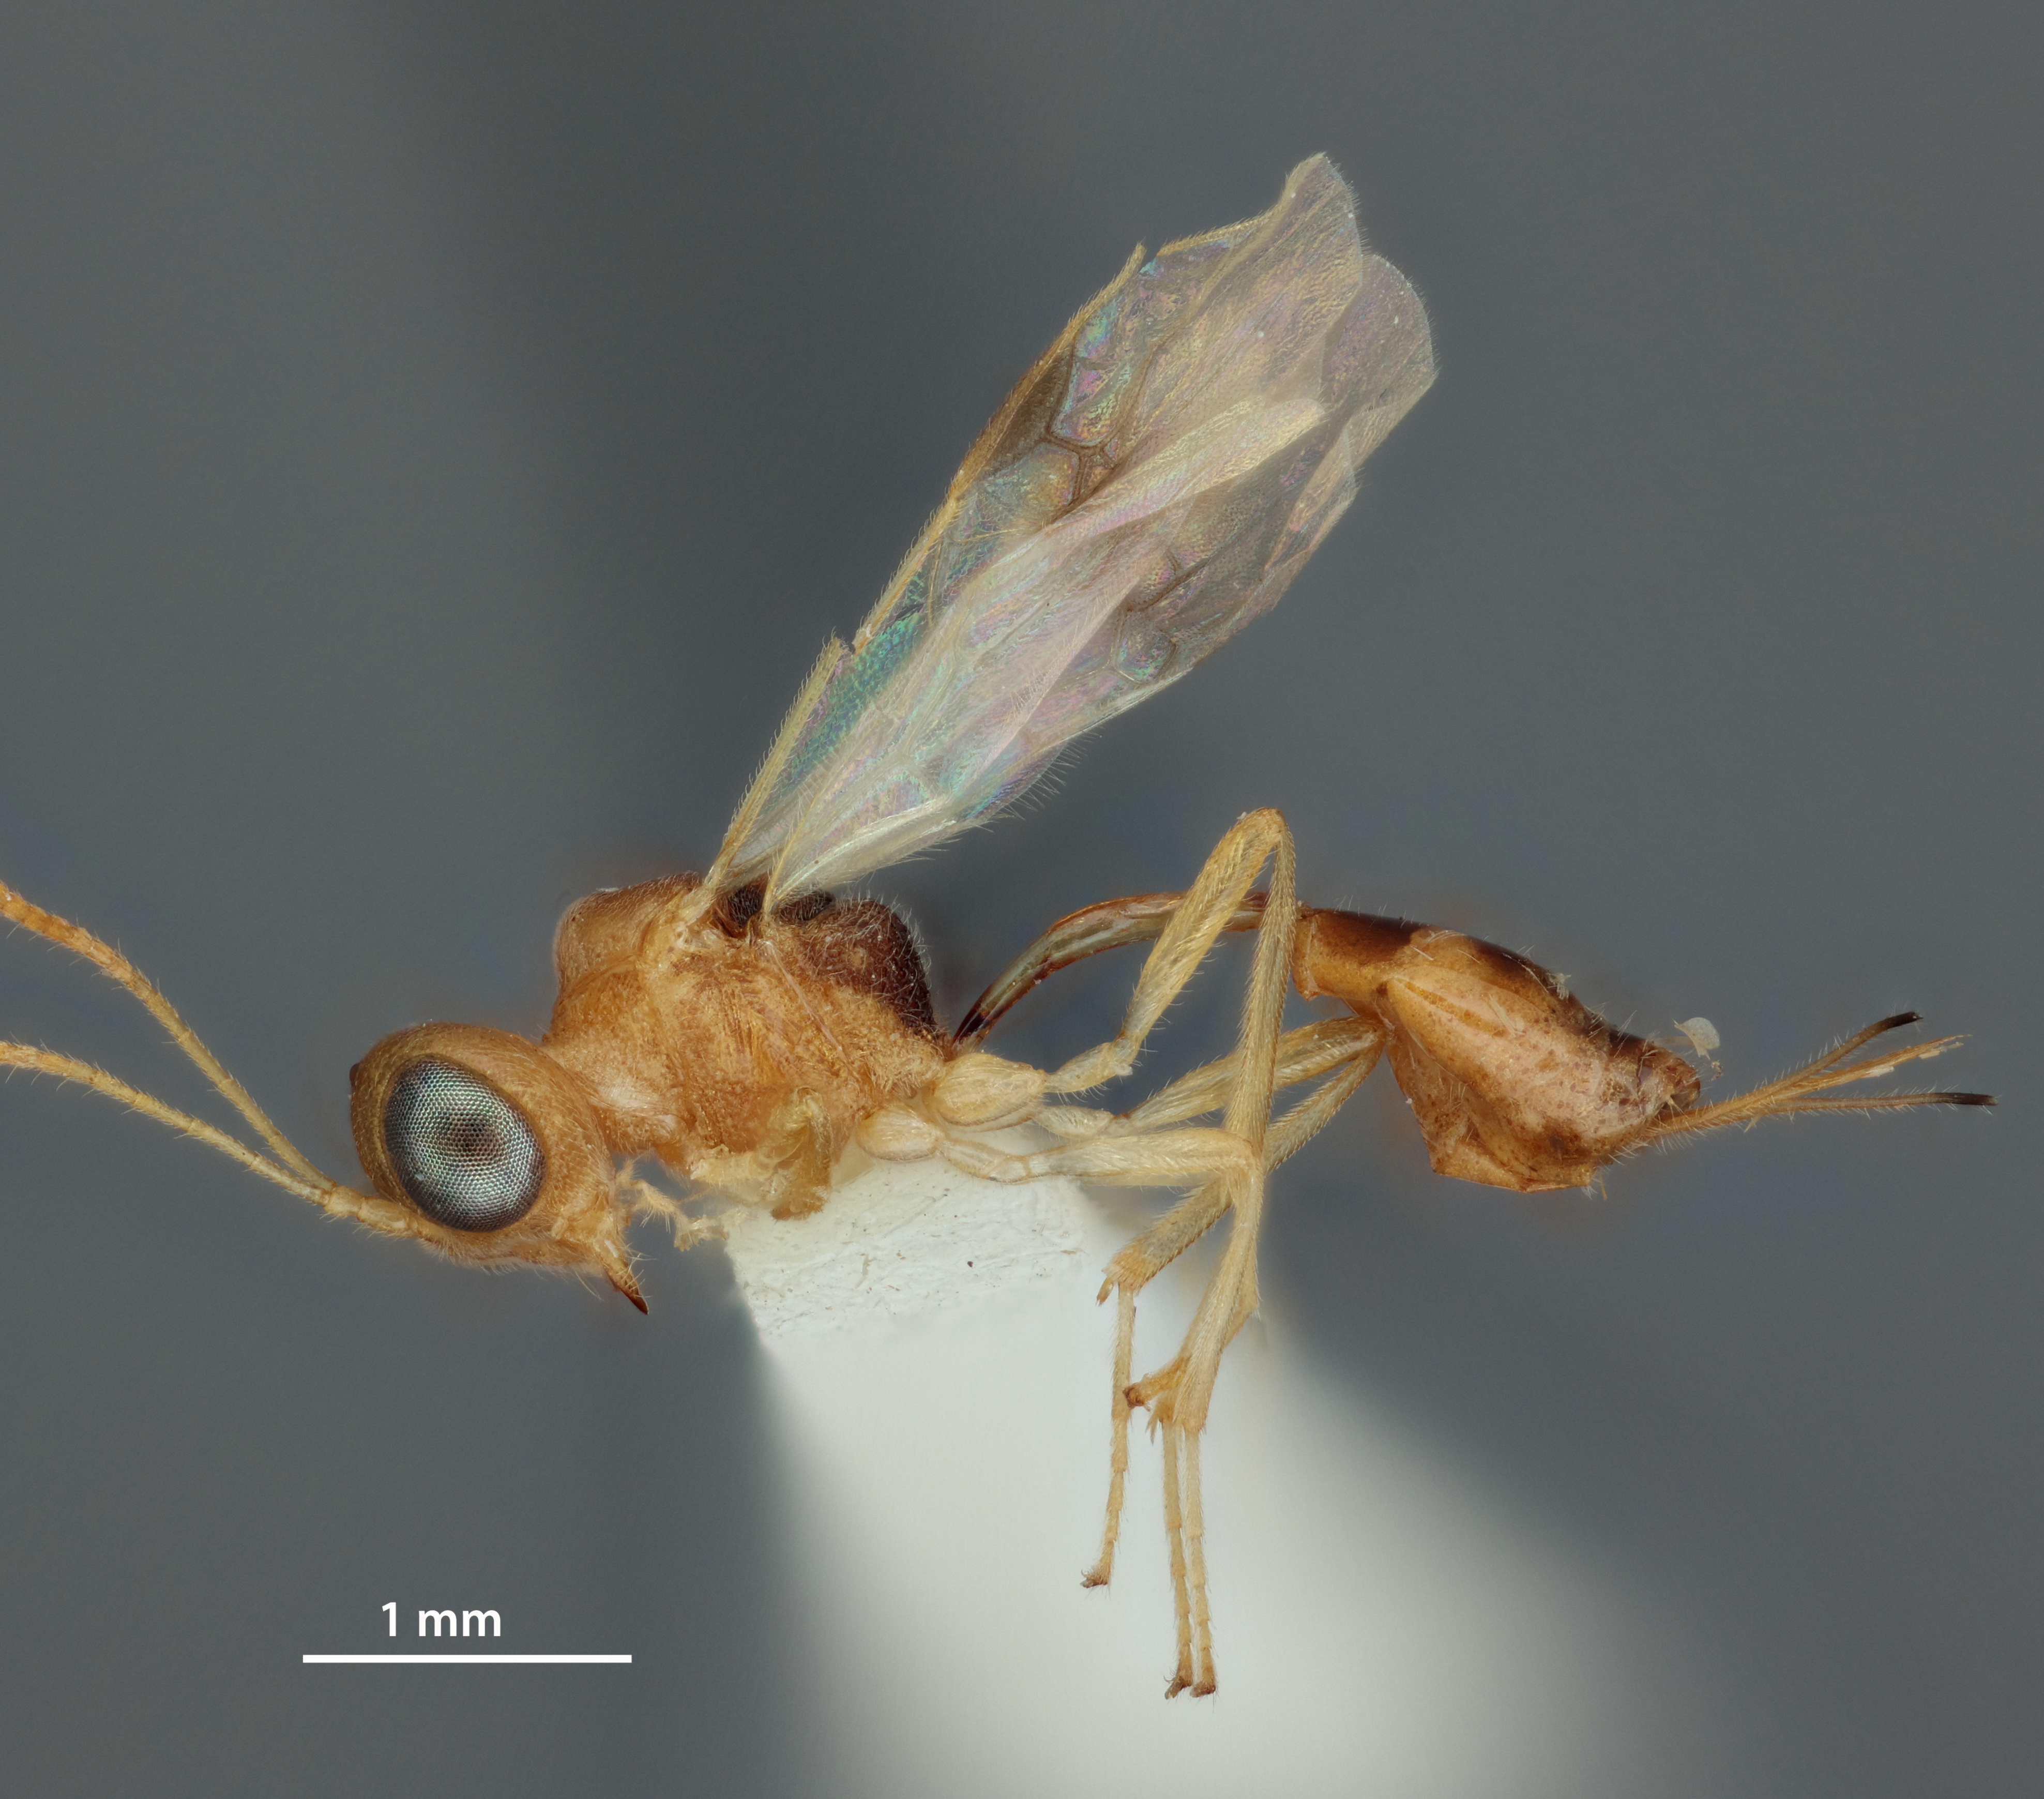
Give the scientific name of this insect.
Chrysopophthorus tropicalis
